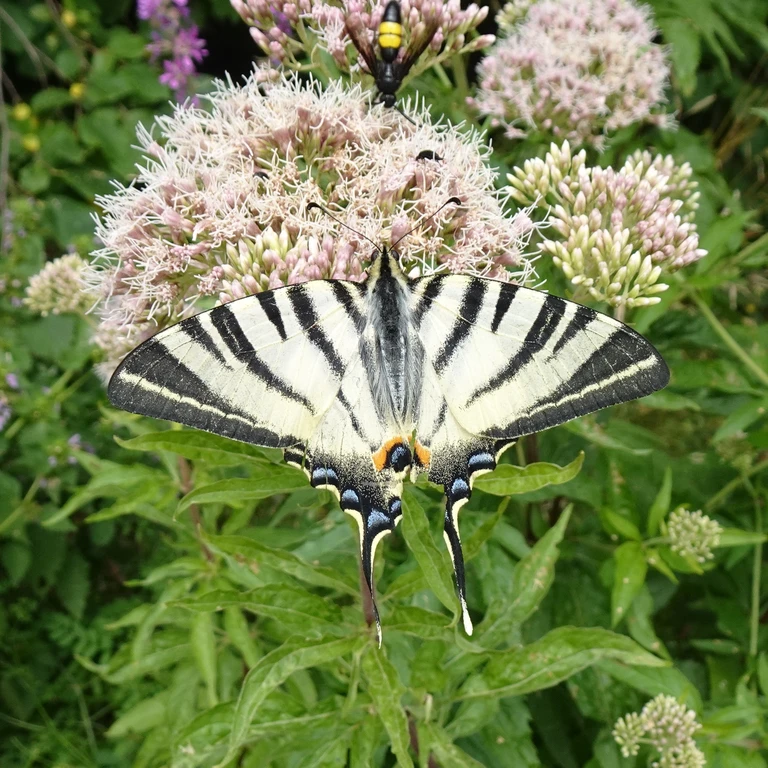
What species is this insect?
Iphiclides podalirius
